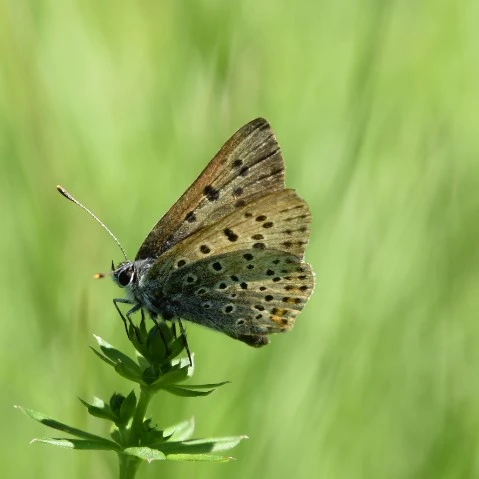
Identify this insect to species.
Lycaena tityrus (also Loweia tityrus)
